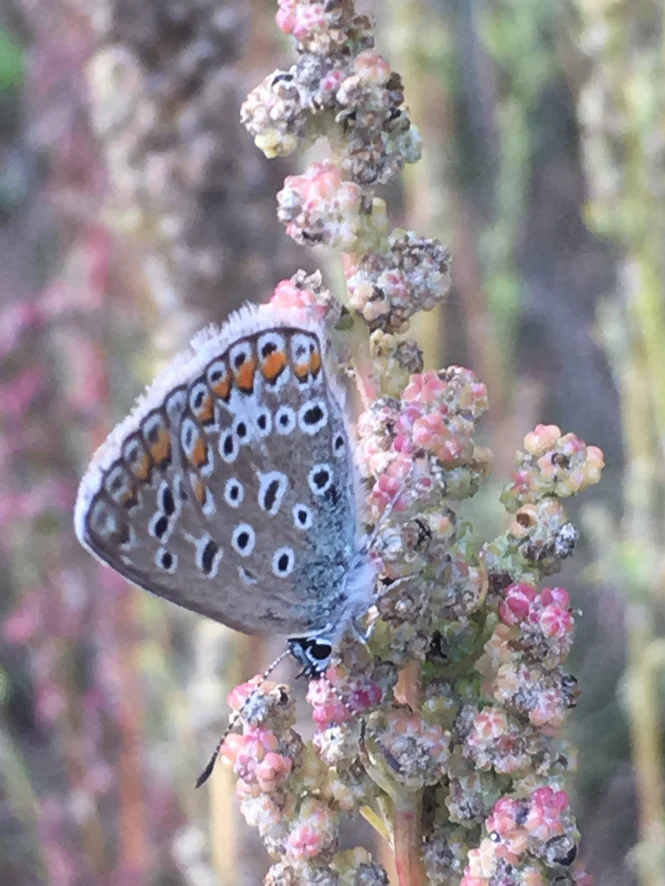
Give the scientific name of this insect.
Polyommatus icarus
